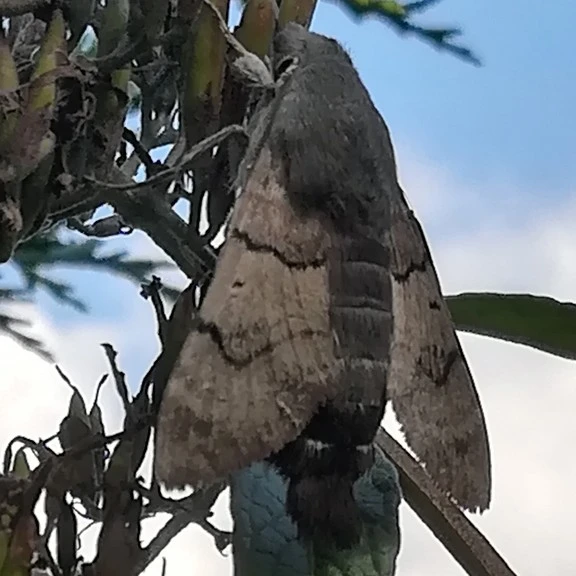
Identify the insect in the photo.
Macroglossum stellatarum
